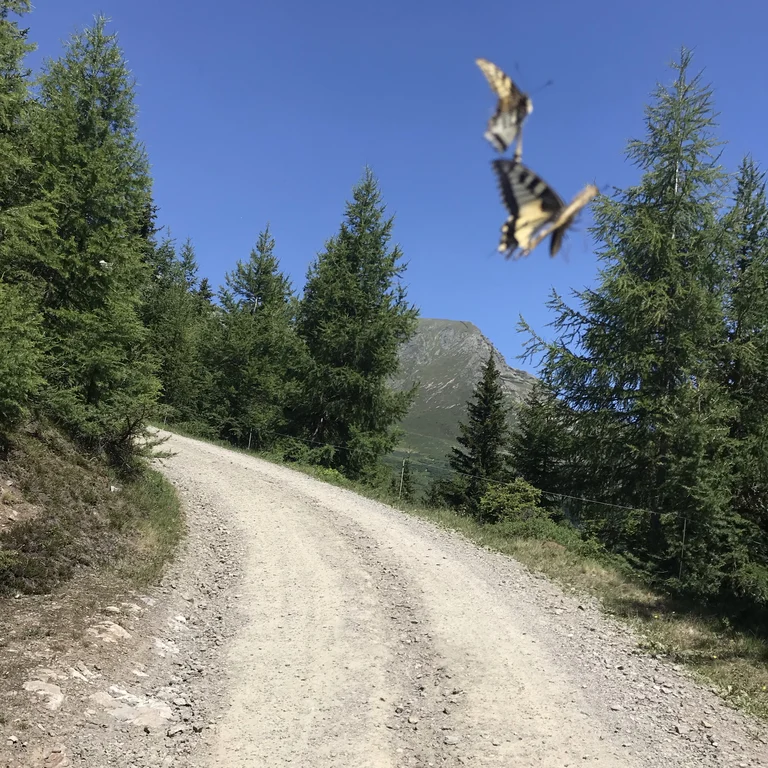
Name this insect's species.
Papilio machaon
